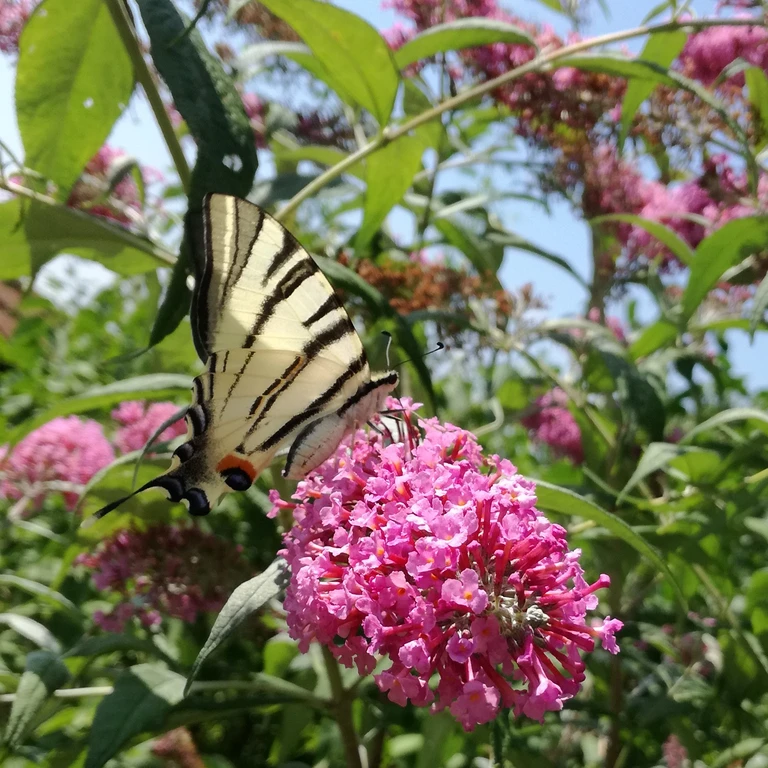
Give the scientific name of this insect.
Iphiclides podalirius
